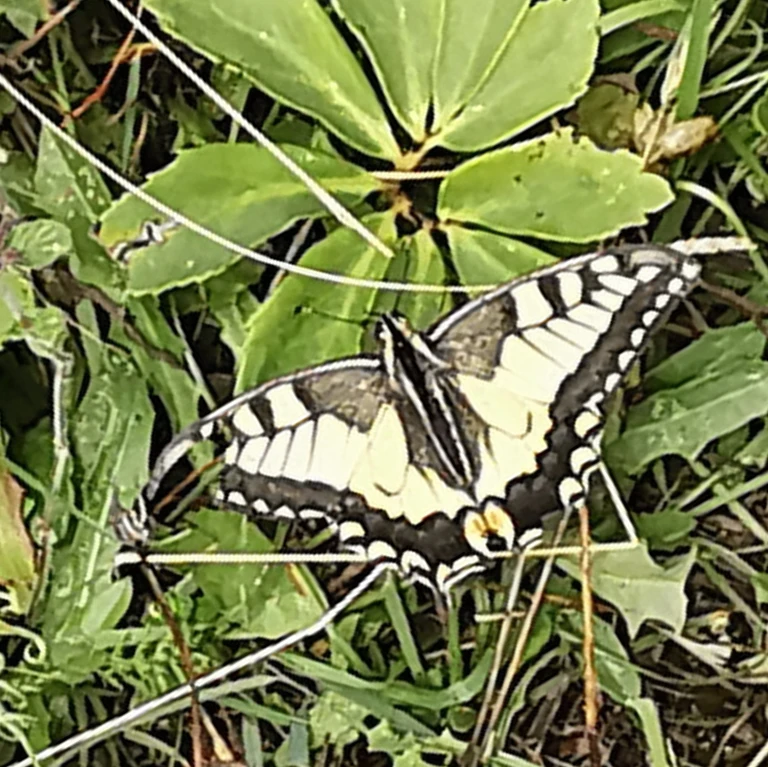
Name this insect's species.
Papilio machaon
